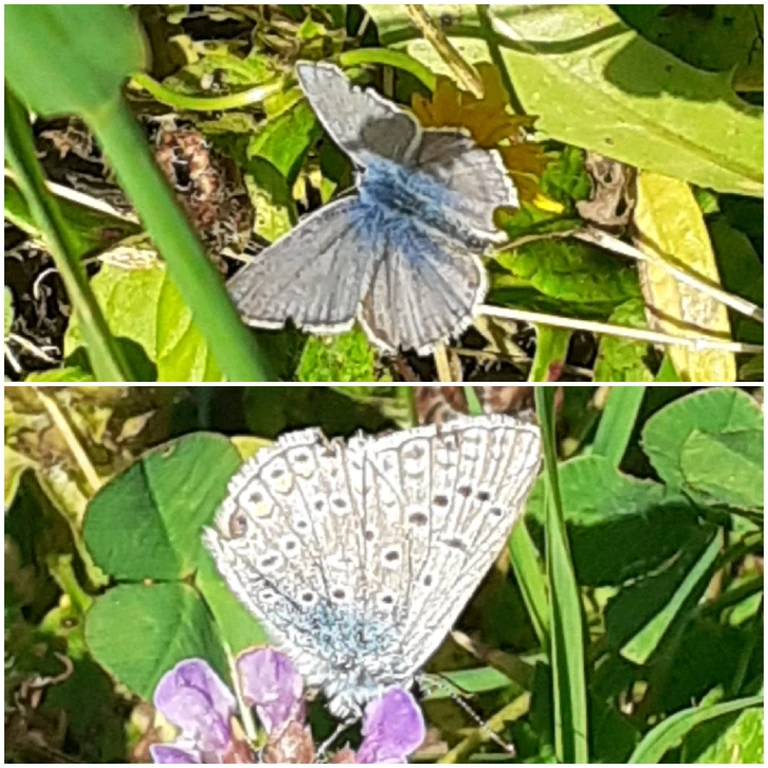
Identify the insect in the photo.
Polyommatus icarus
